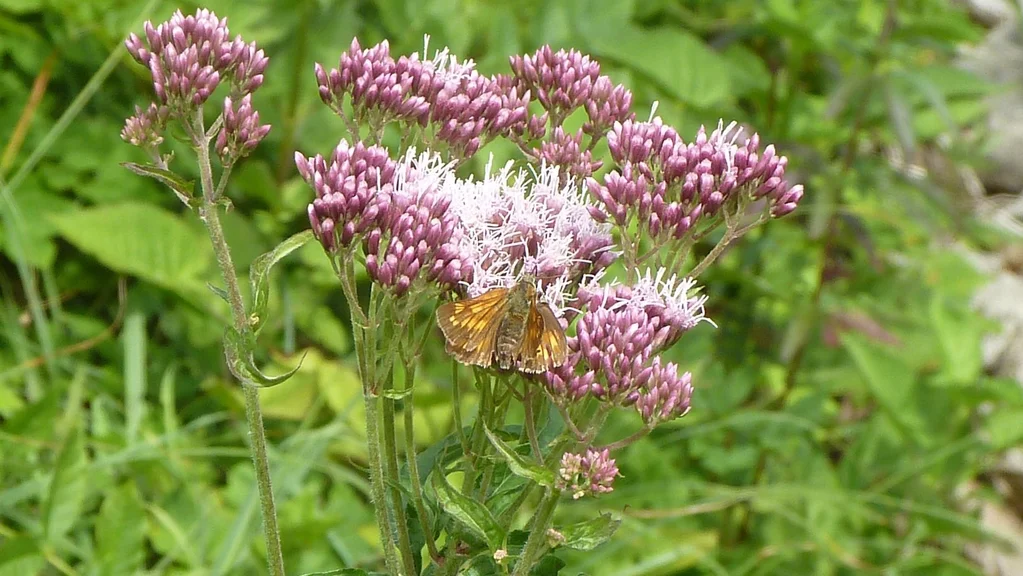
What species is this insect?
Ochlodes sylvanus (also Ochlodes venata)
